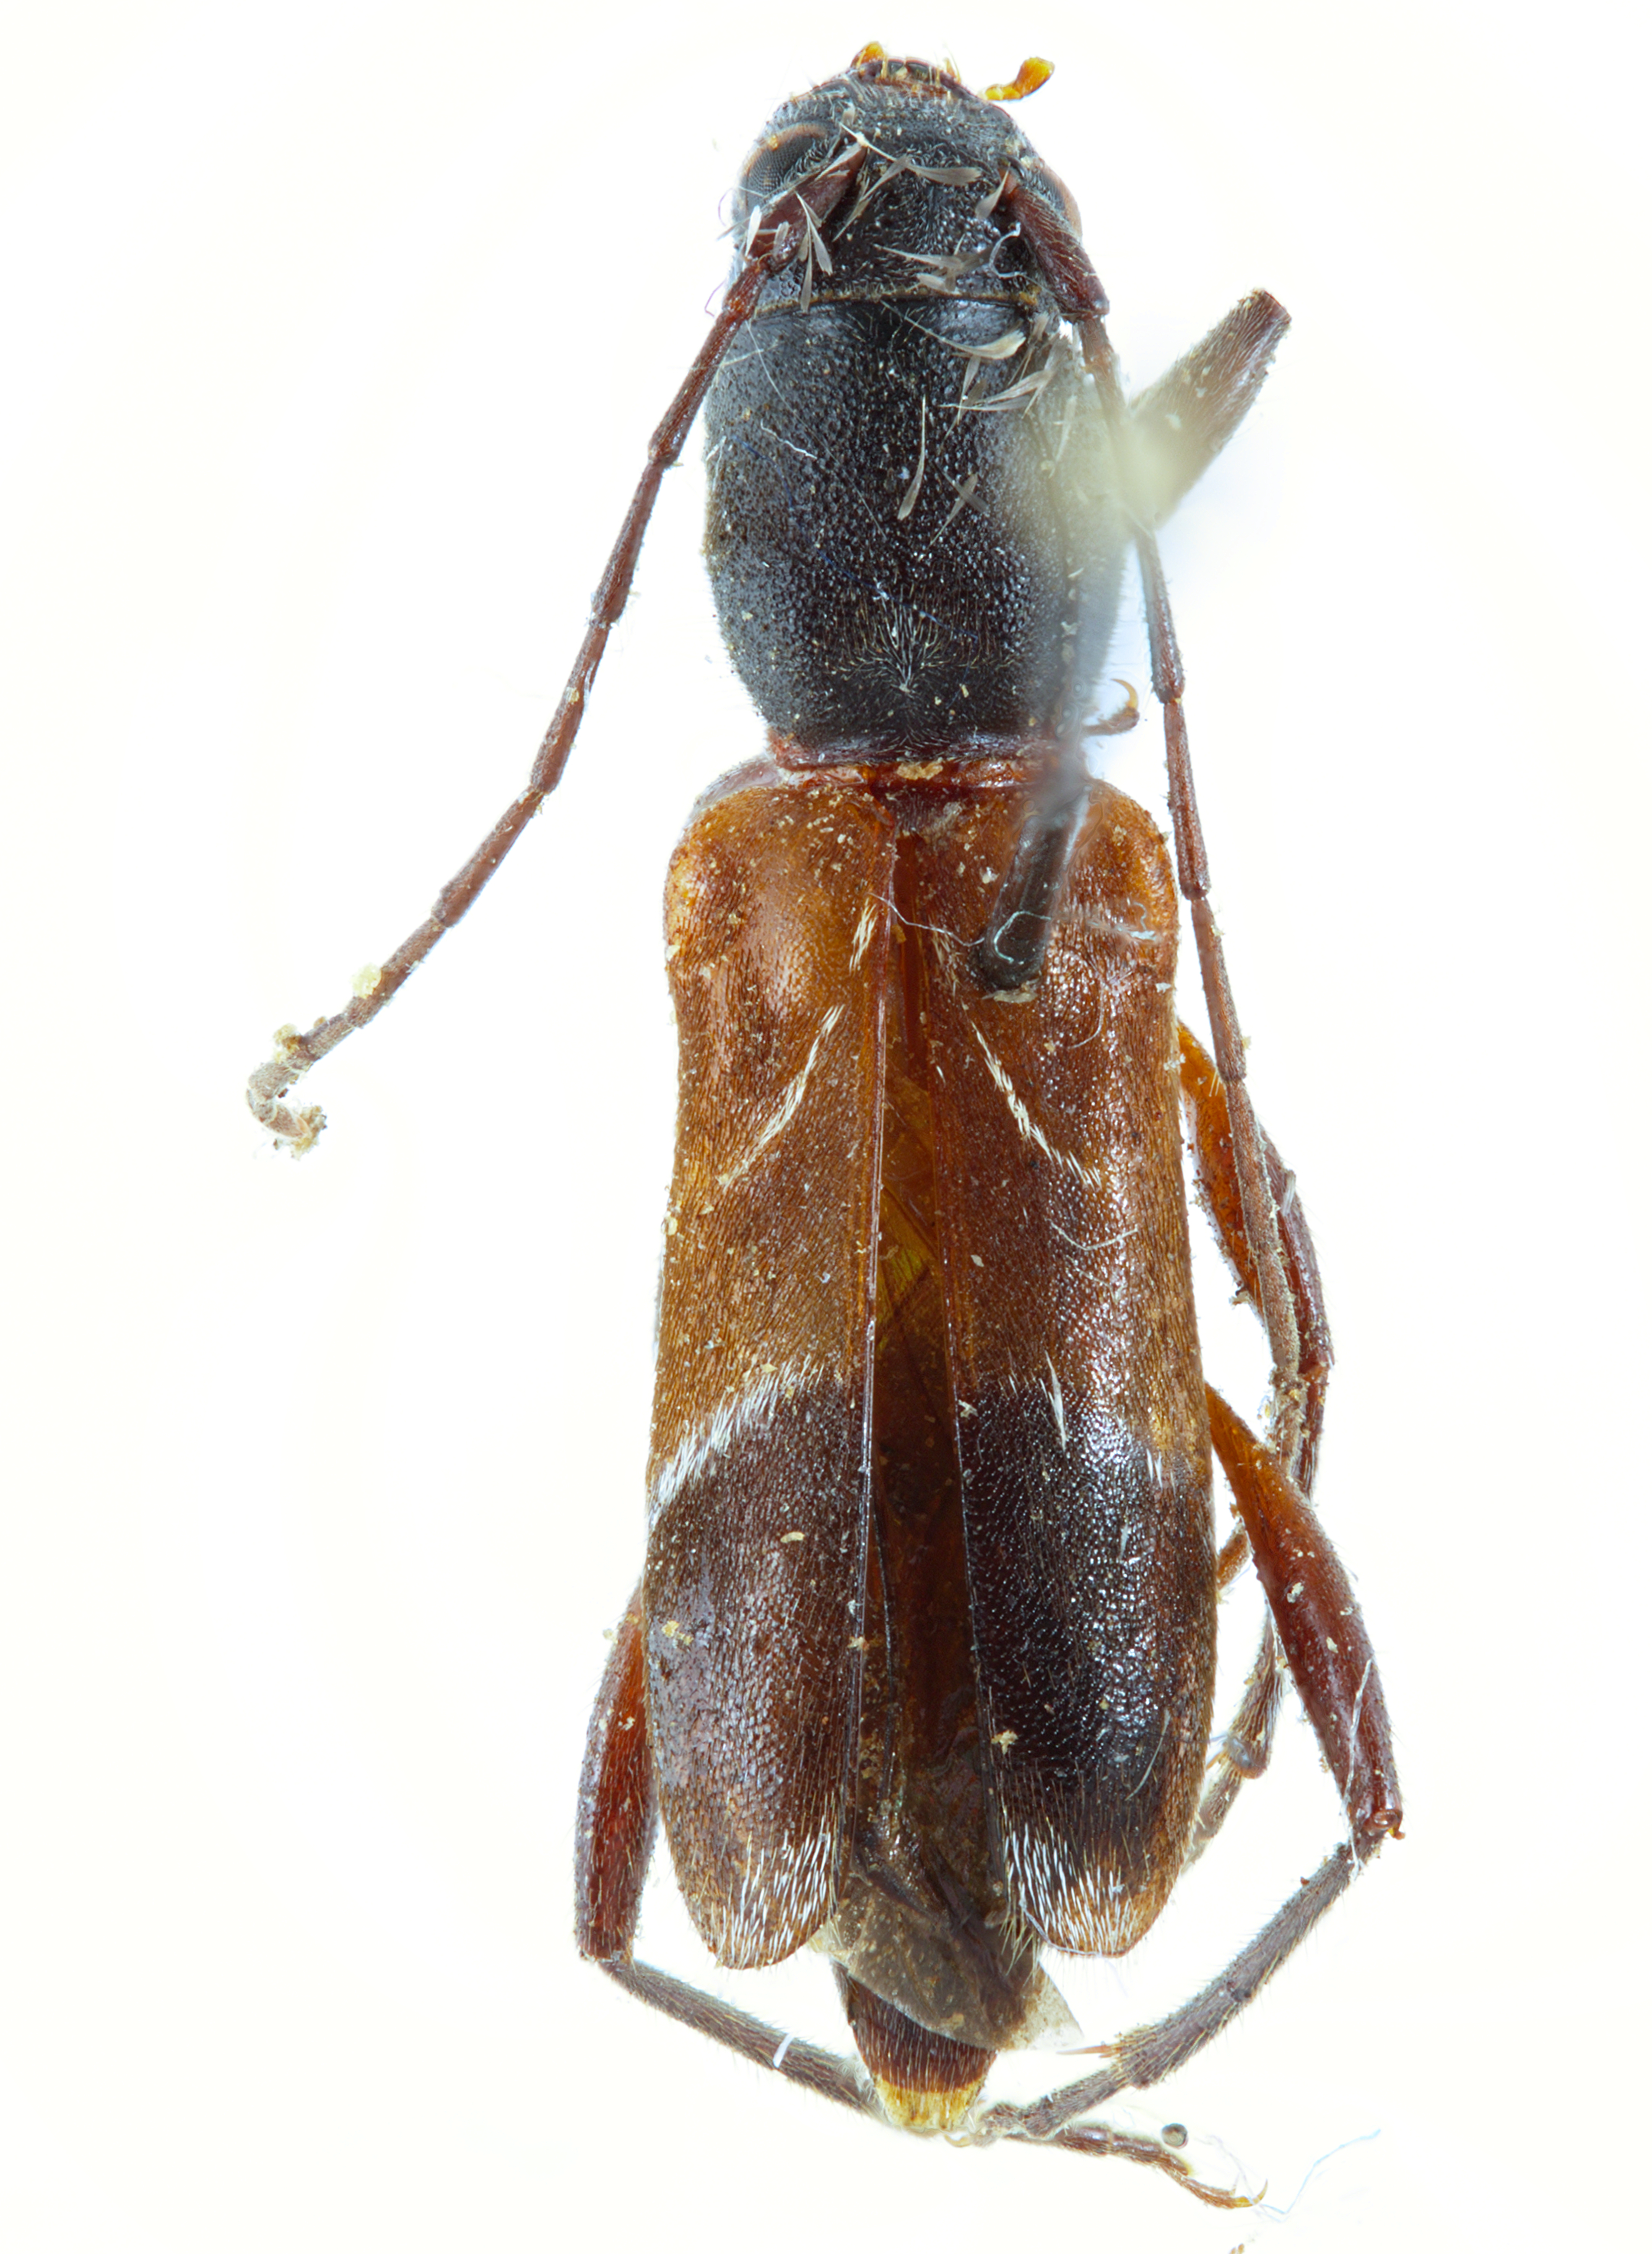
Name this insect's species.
Clytoleptus albofasciatus
